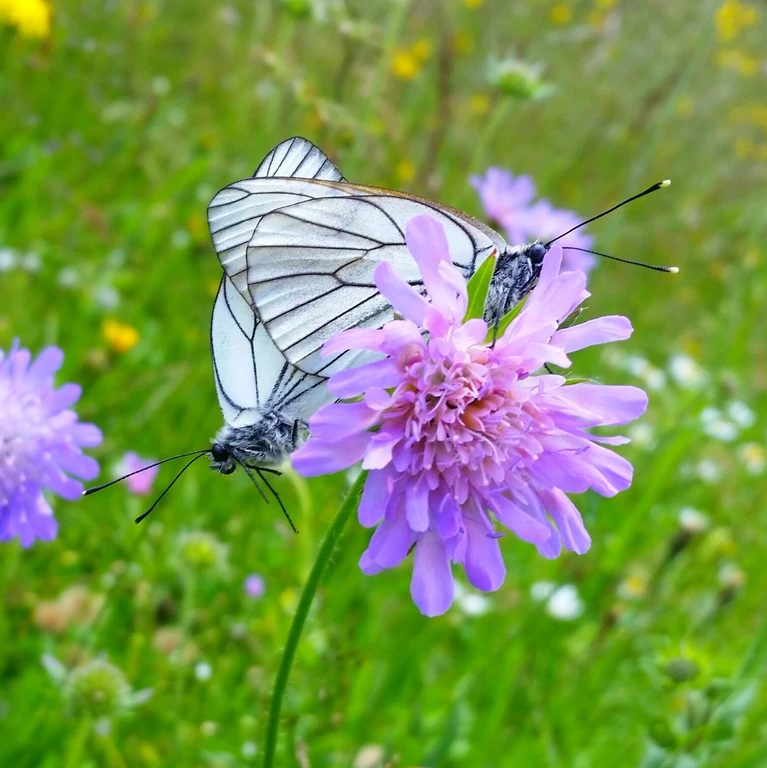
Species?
Aporia crataegi
